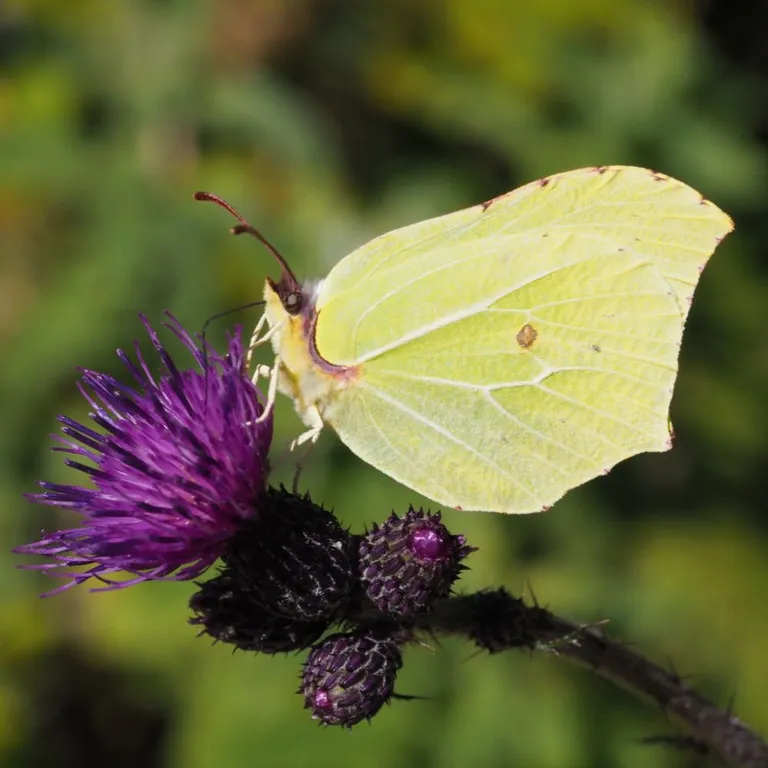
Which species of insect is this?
Gonepteryx rhamni
